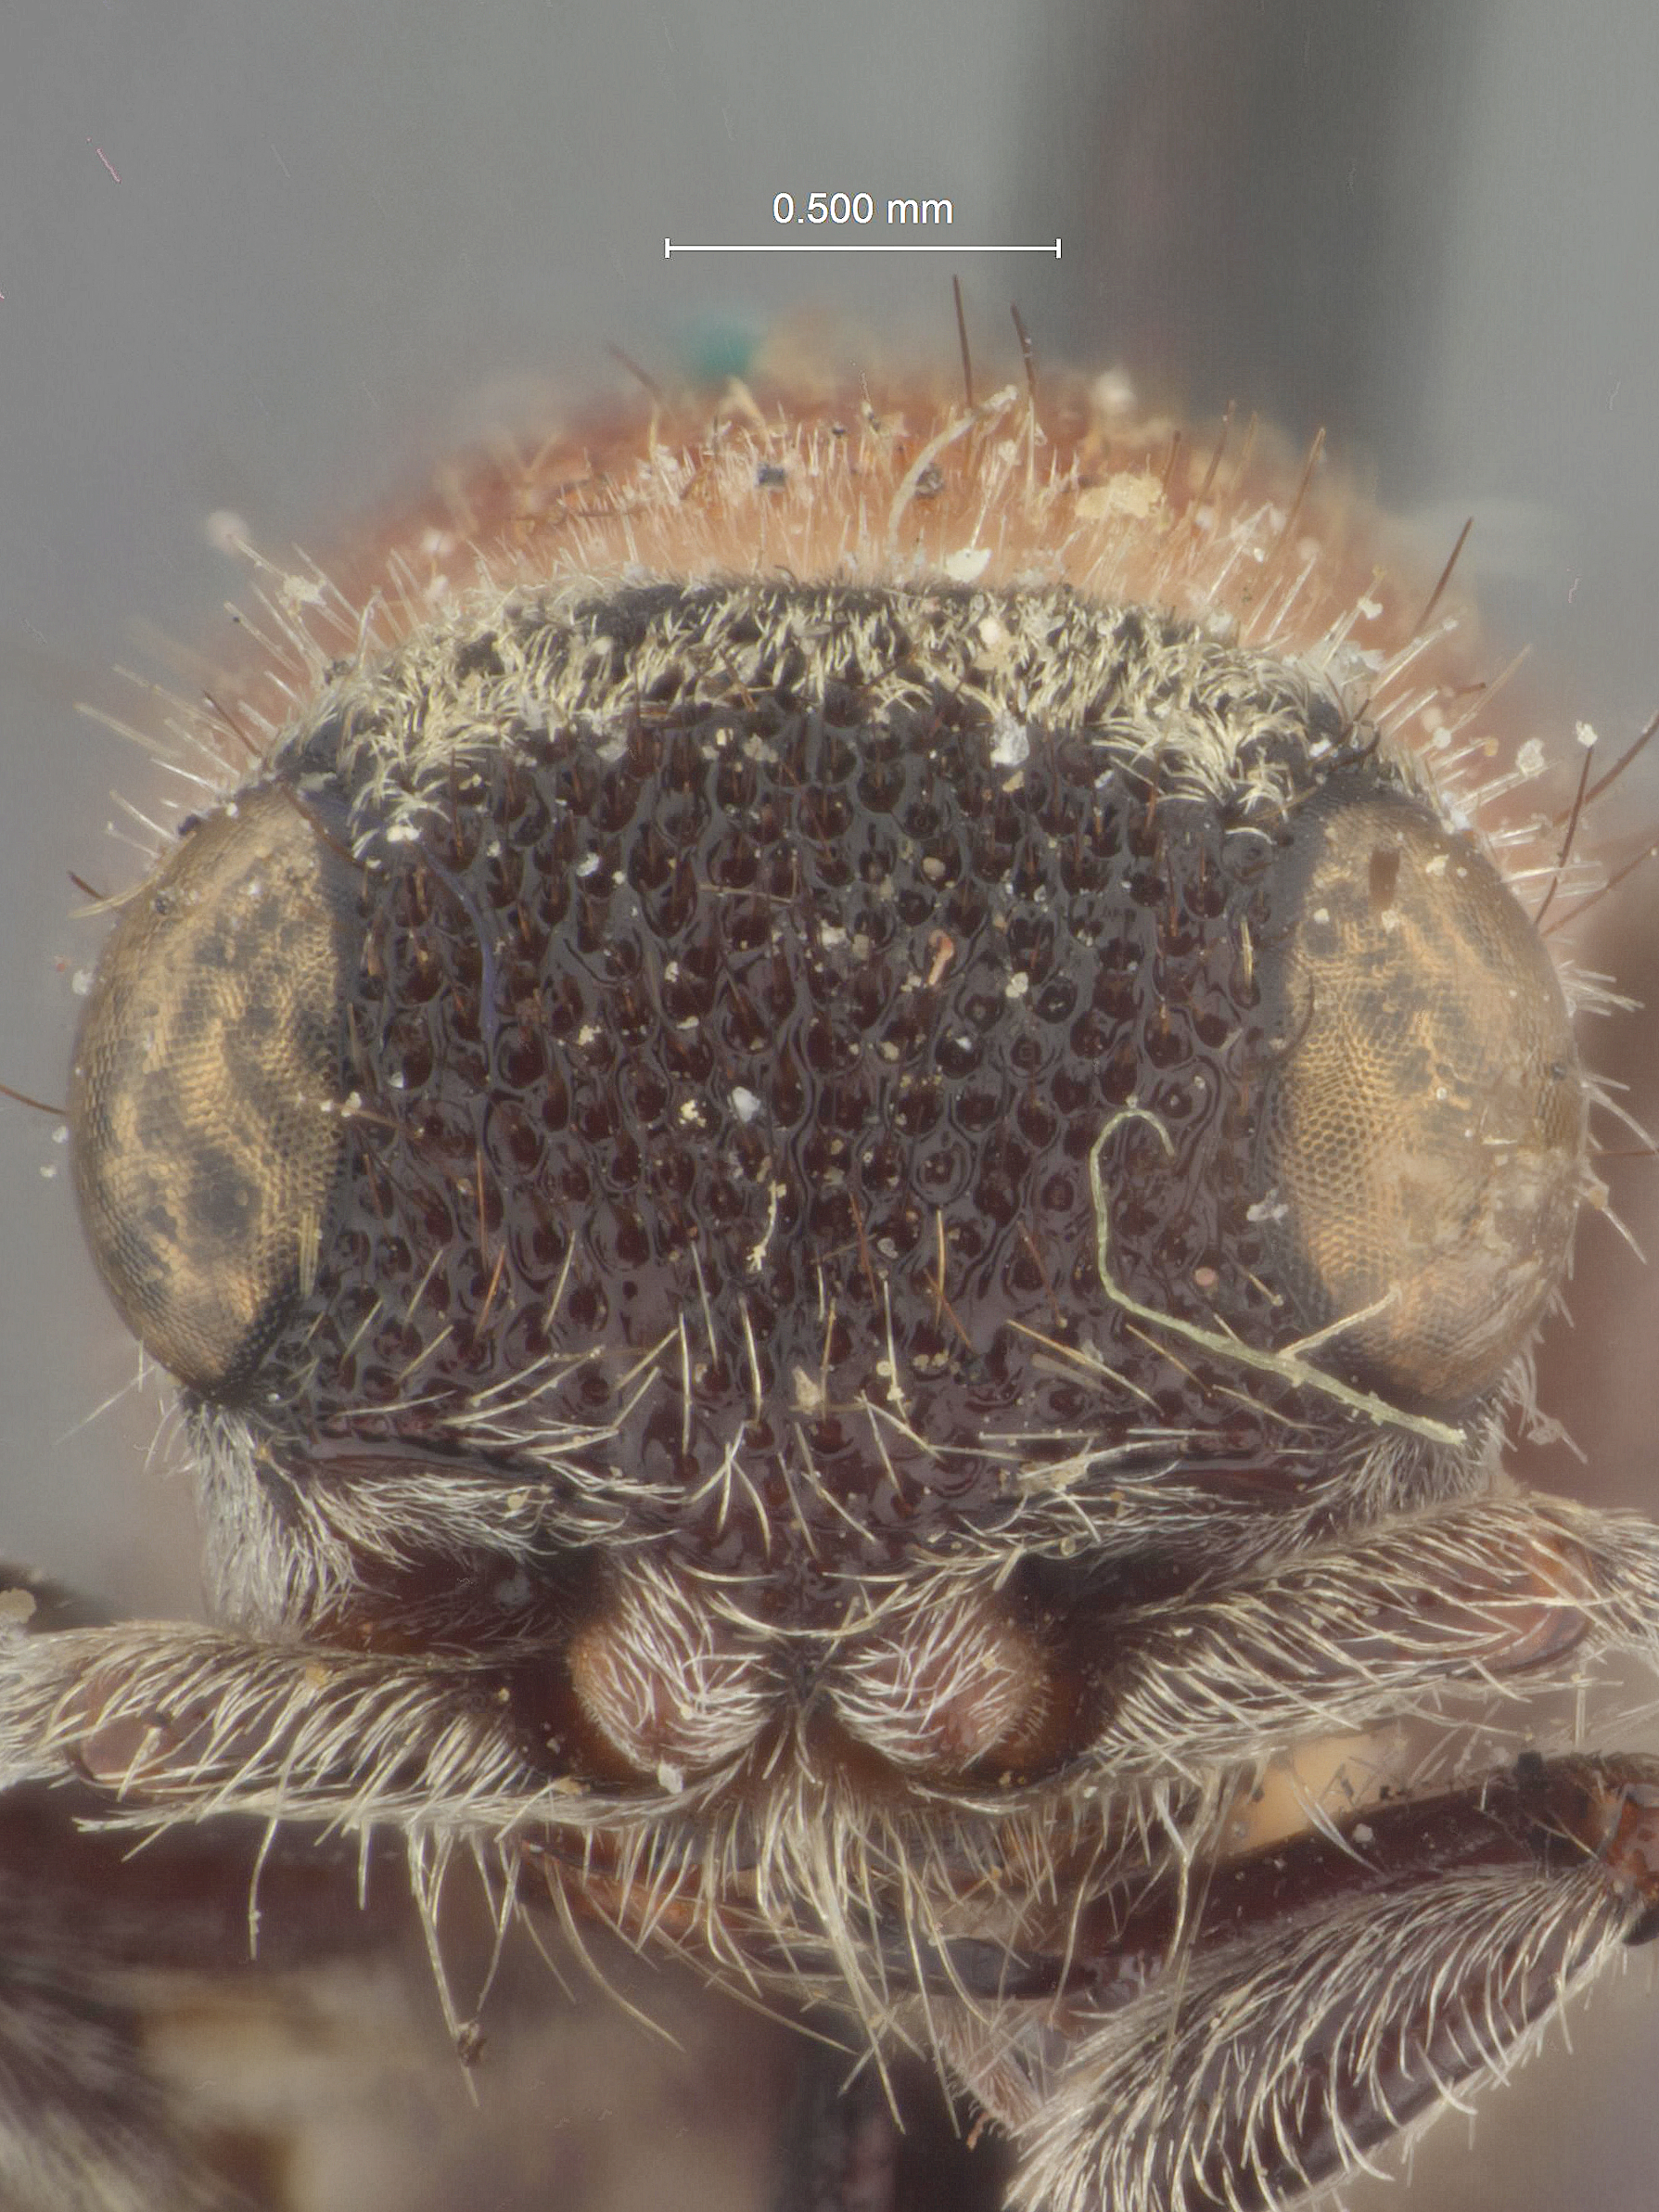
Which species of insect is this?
Timulla rectanguloides
